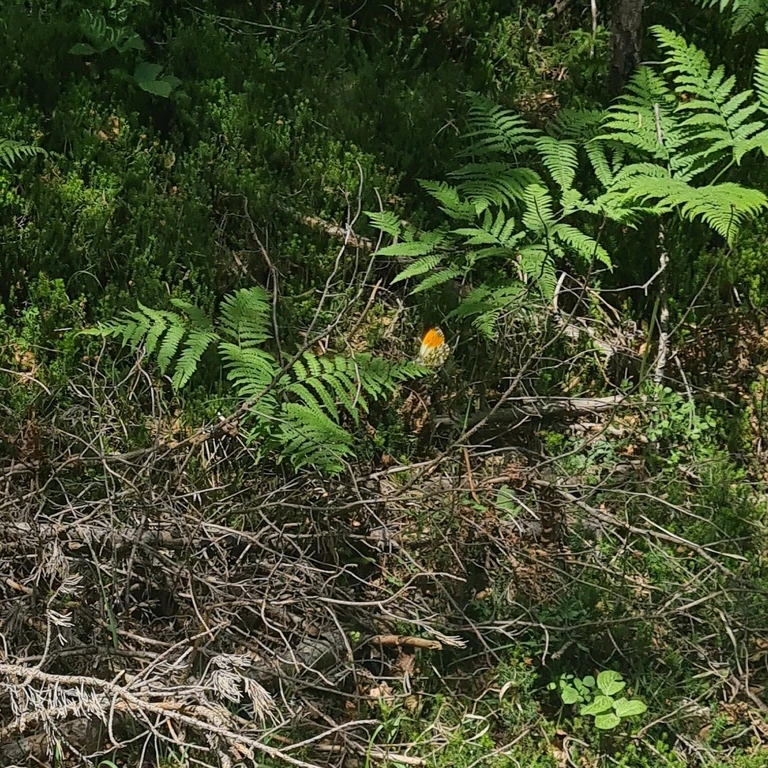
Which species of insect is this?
Anthocharis cardamines
